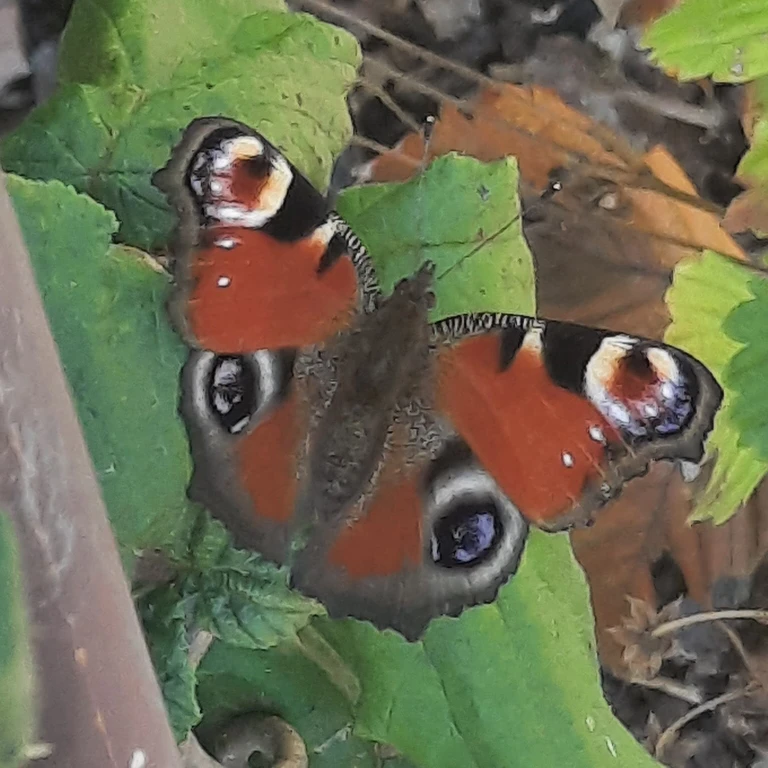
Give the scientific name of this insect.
Aglais io
